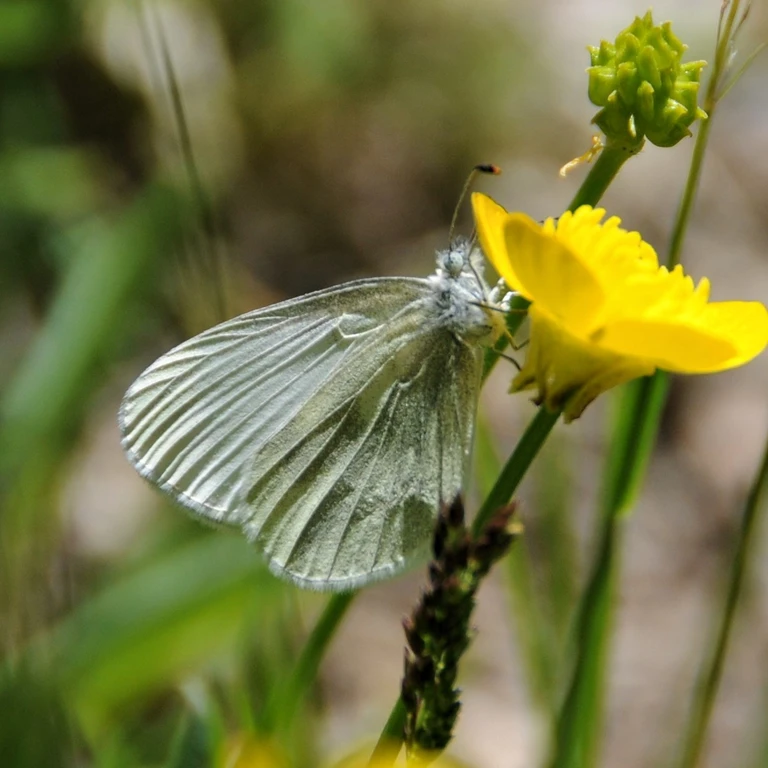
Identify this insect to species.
Leptidea sinapis/juvernica
